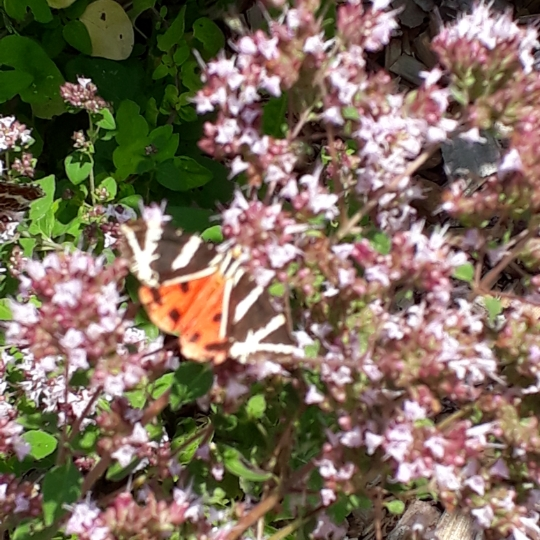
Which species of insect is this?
Euplagia quadripunctaria
